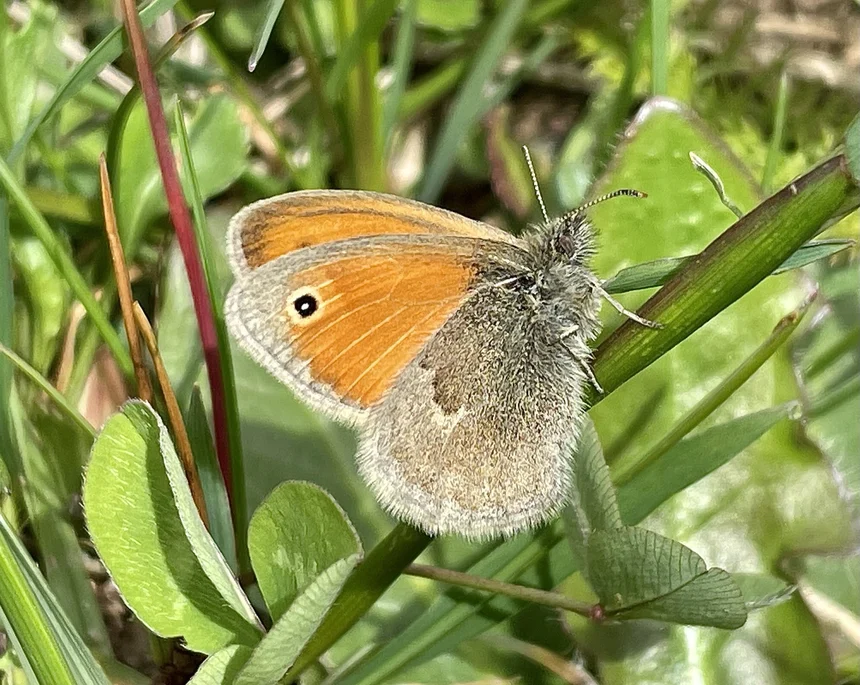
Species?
Coenonympha pamphilus
